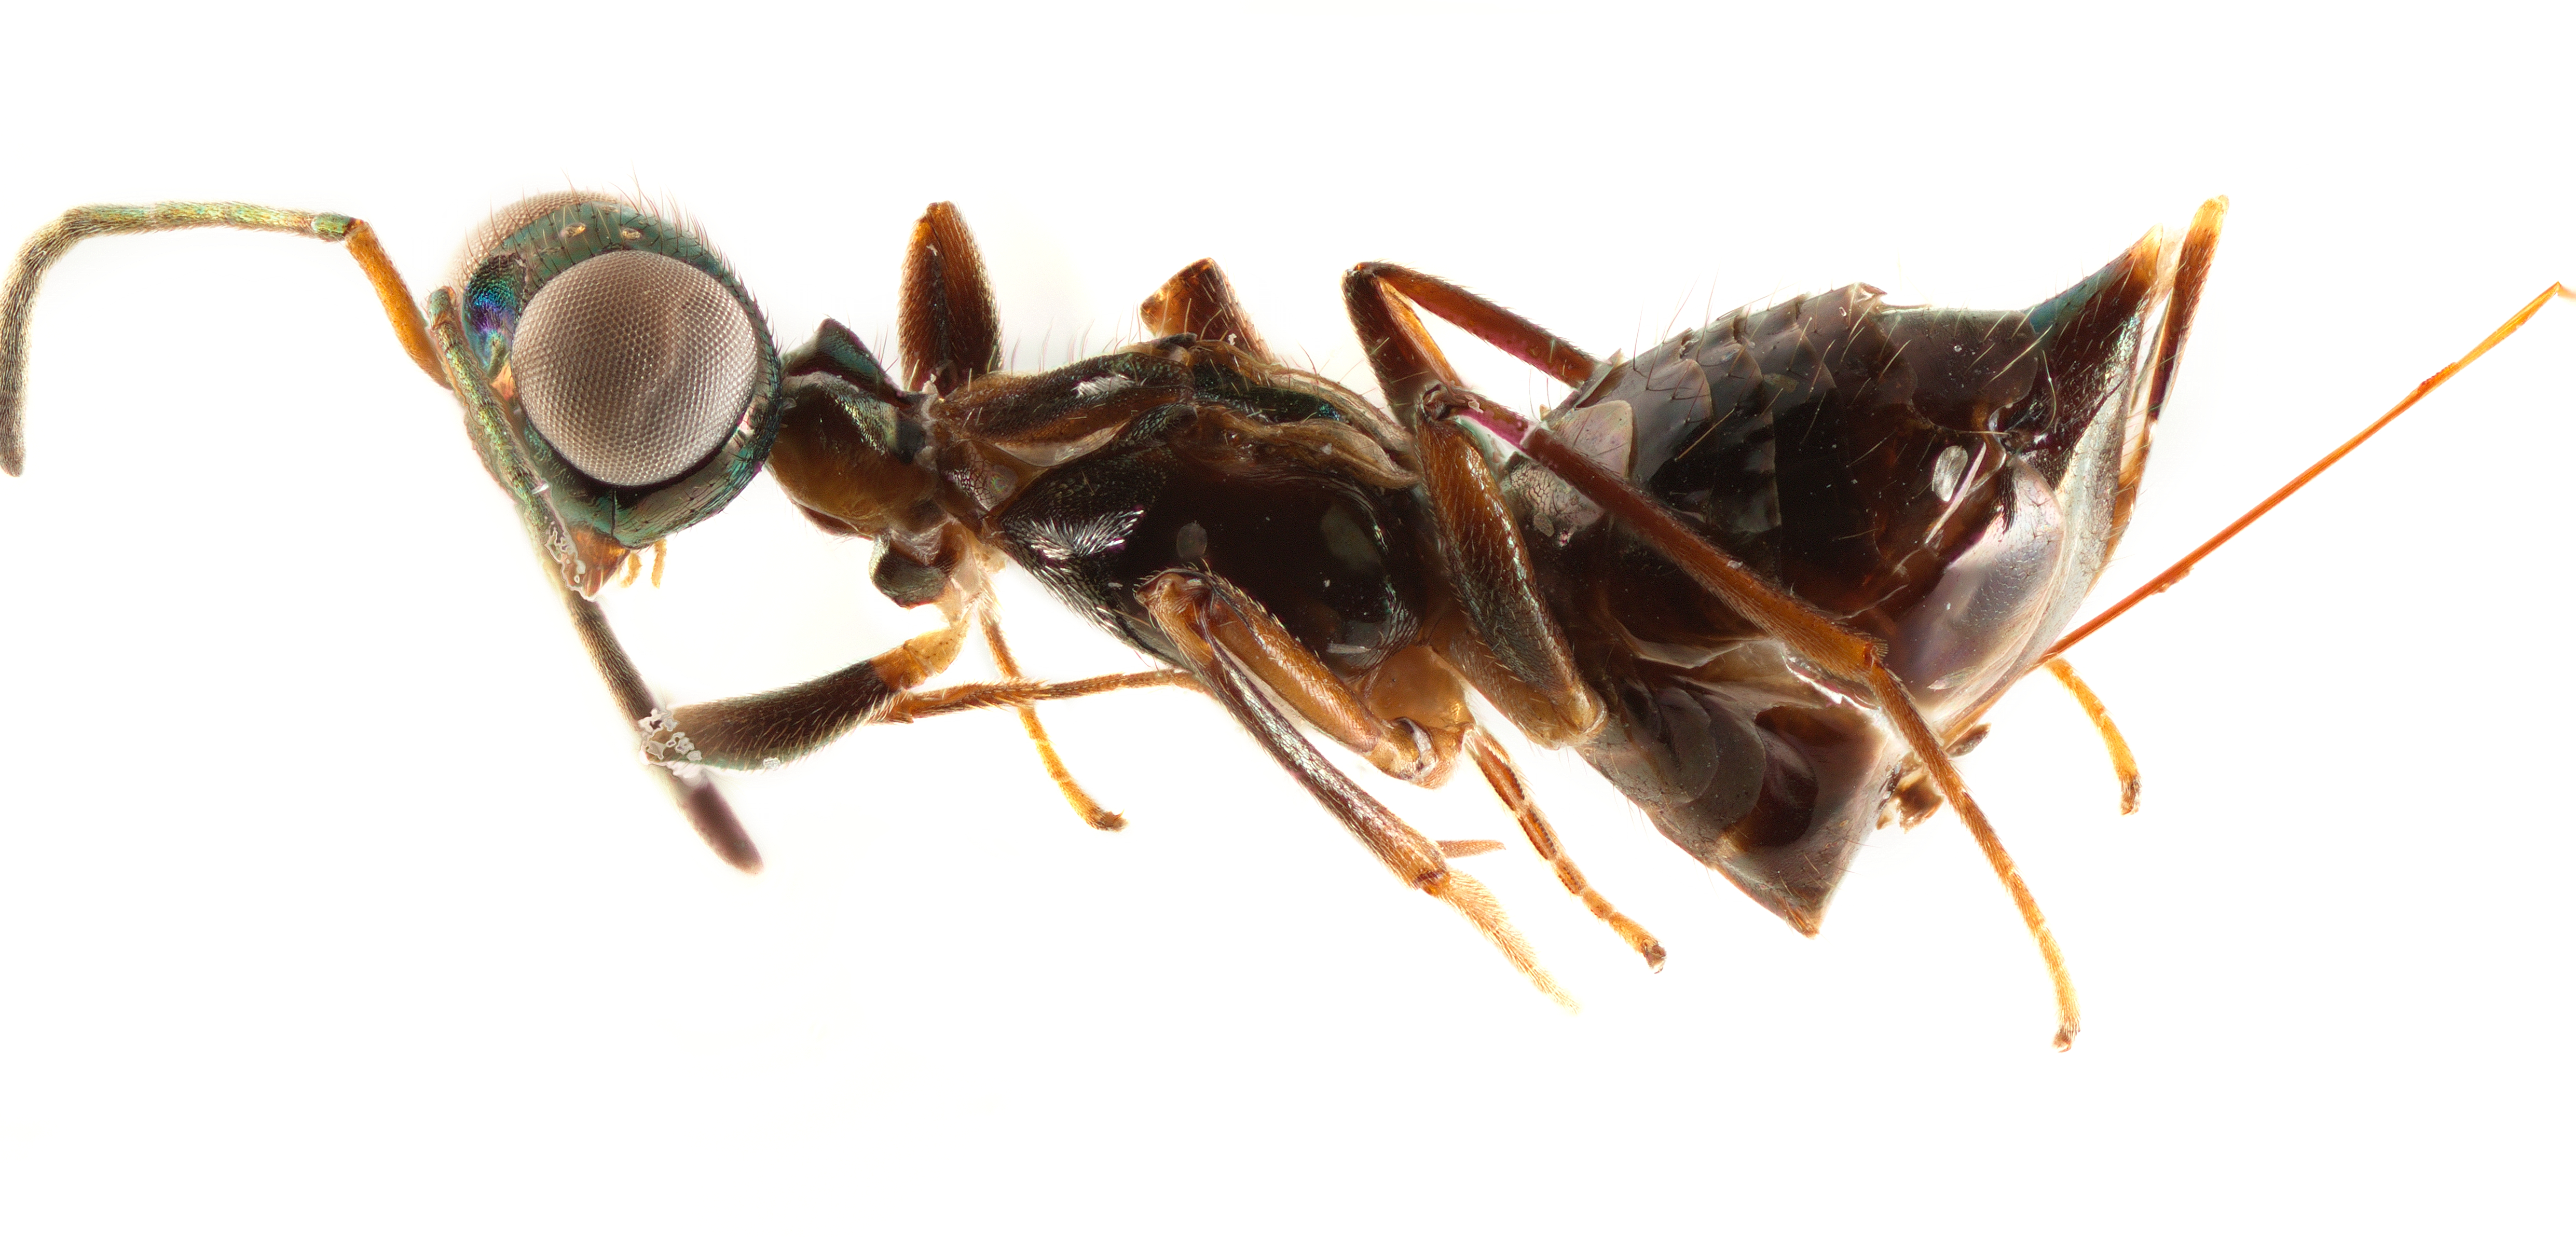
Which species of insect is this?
Ooderella smithii
